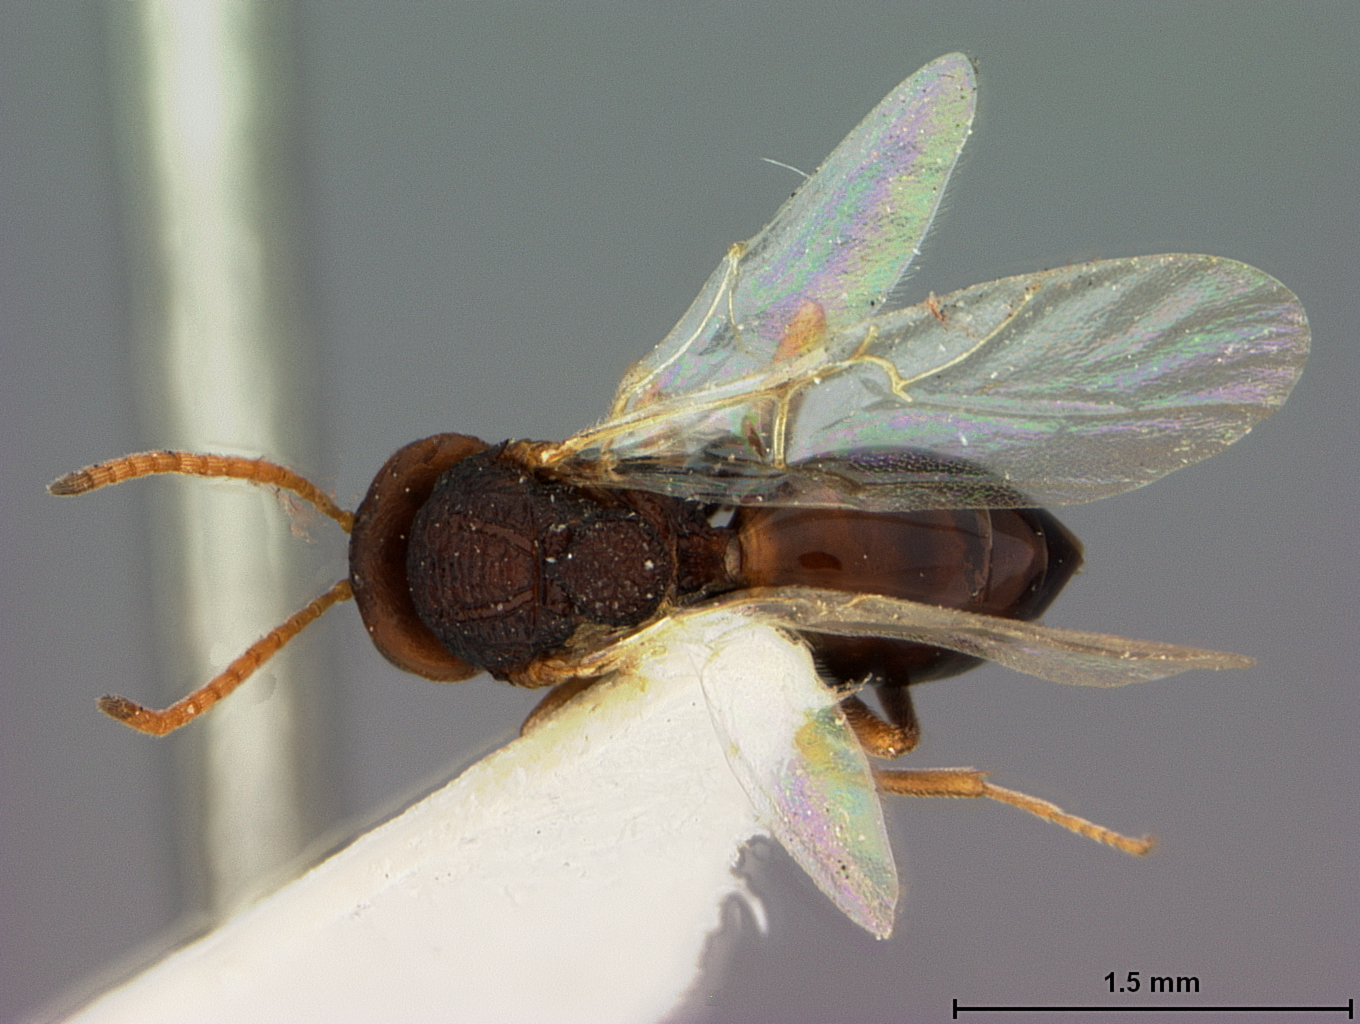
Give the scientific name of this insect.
Callirhytis intersita
